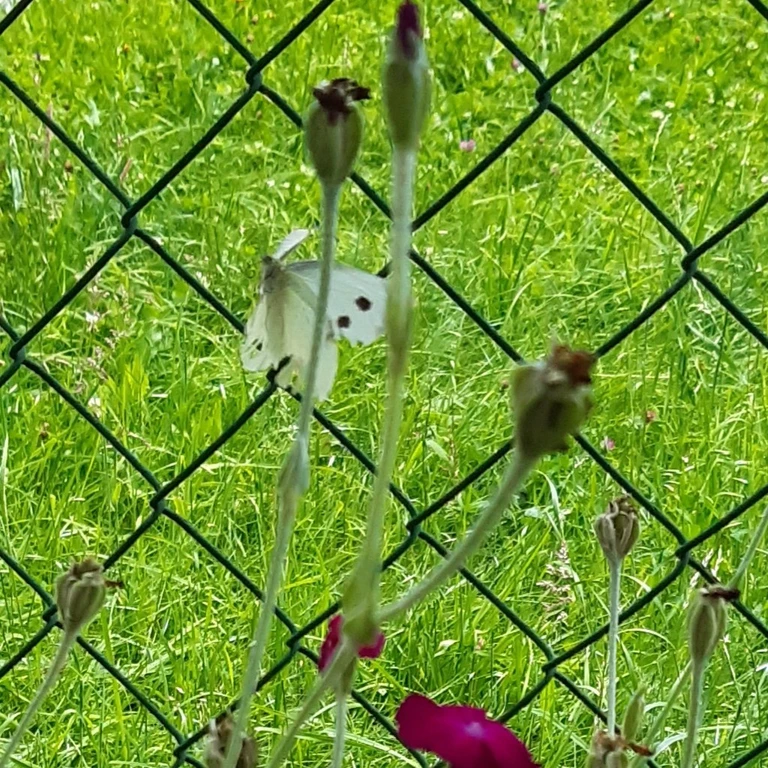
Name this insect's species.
Pieris brassicae
